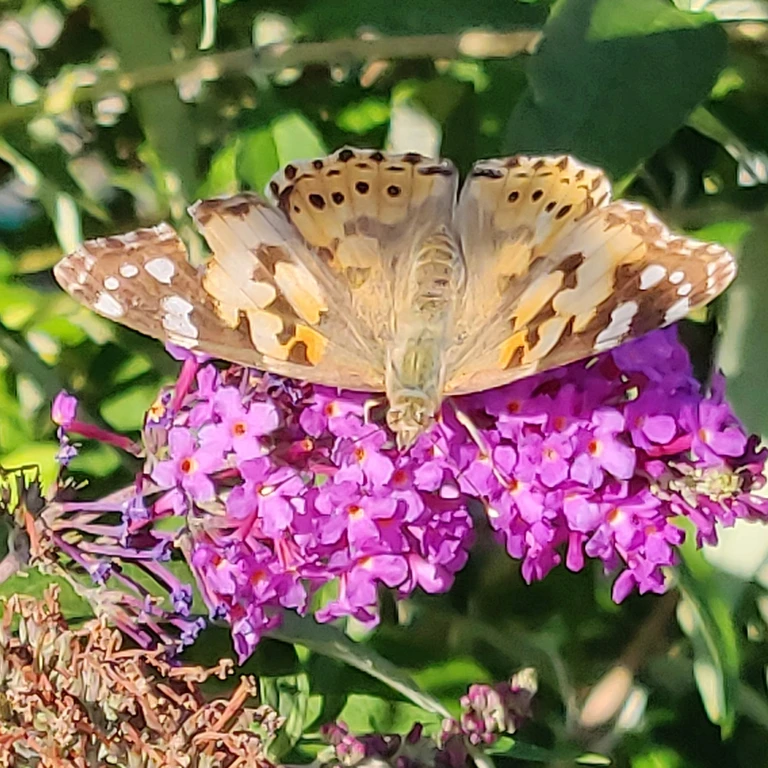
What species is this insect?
Vanessa cardui
